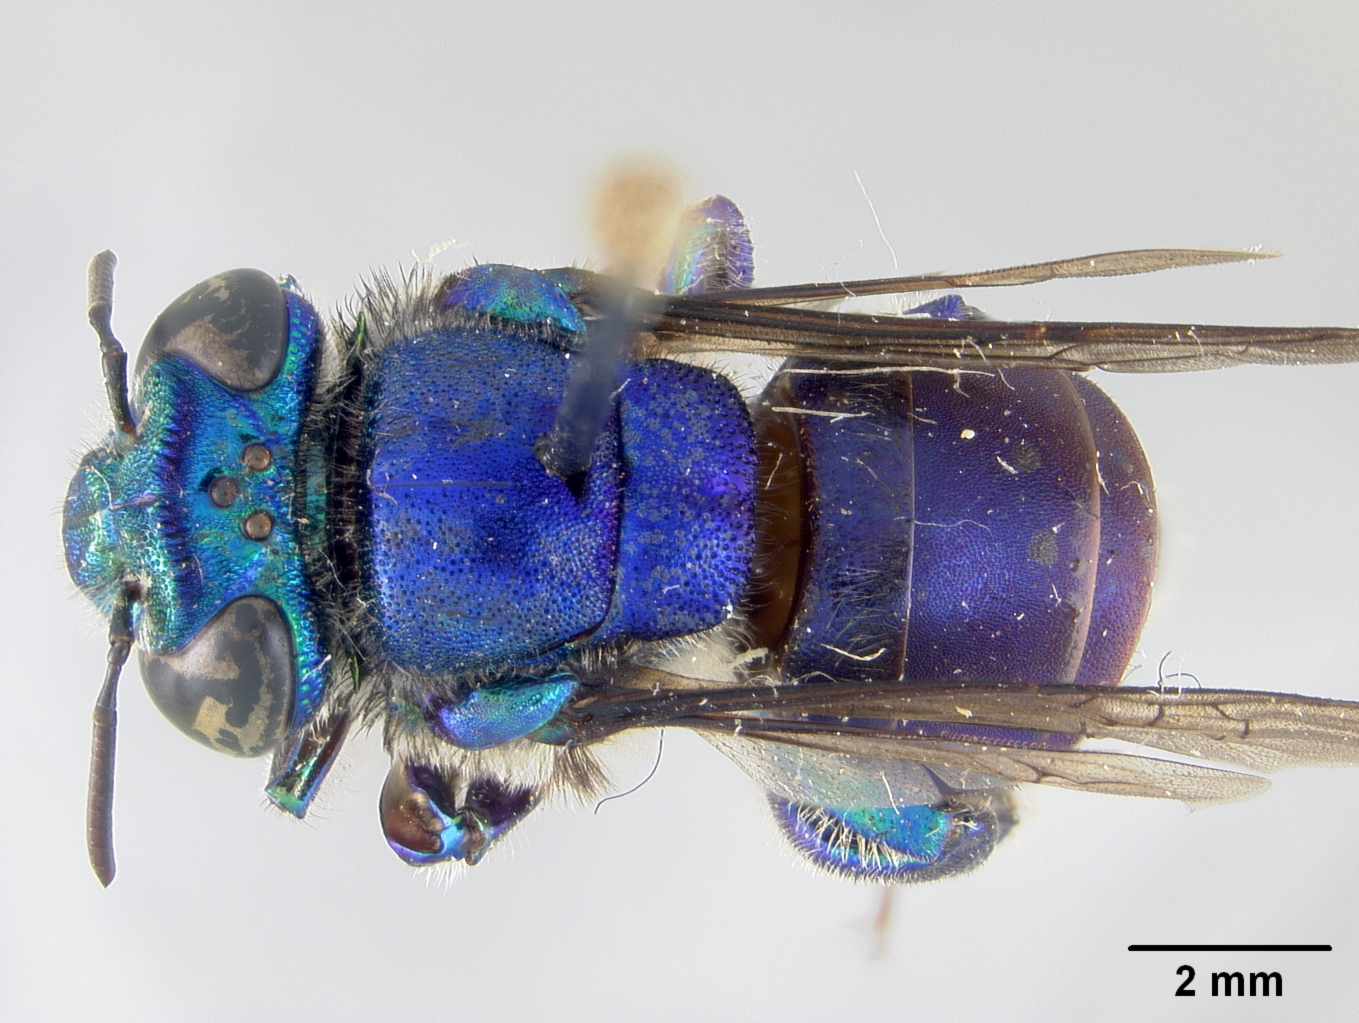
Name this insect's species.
Euglossa villosiventris
